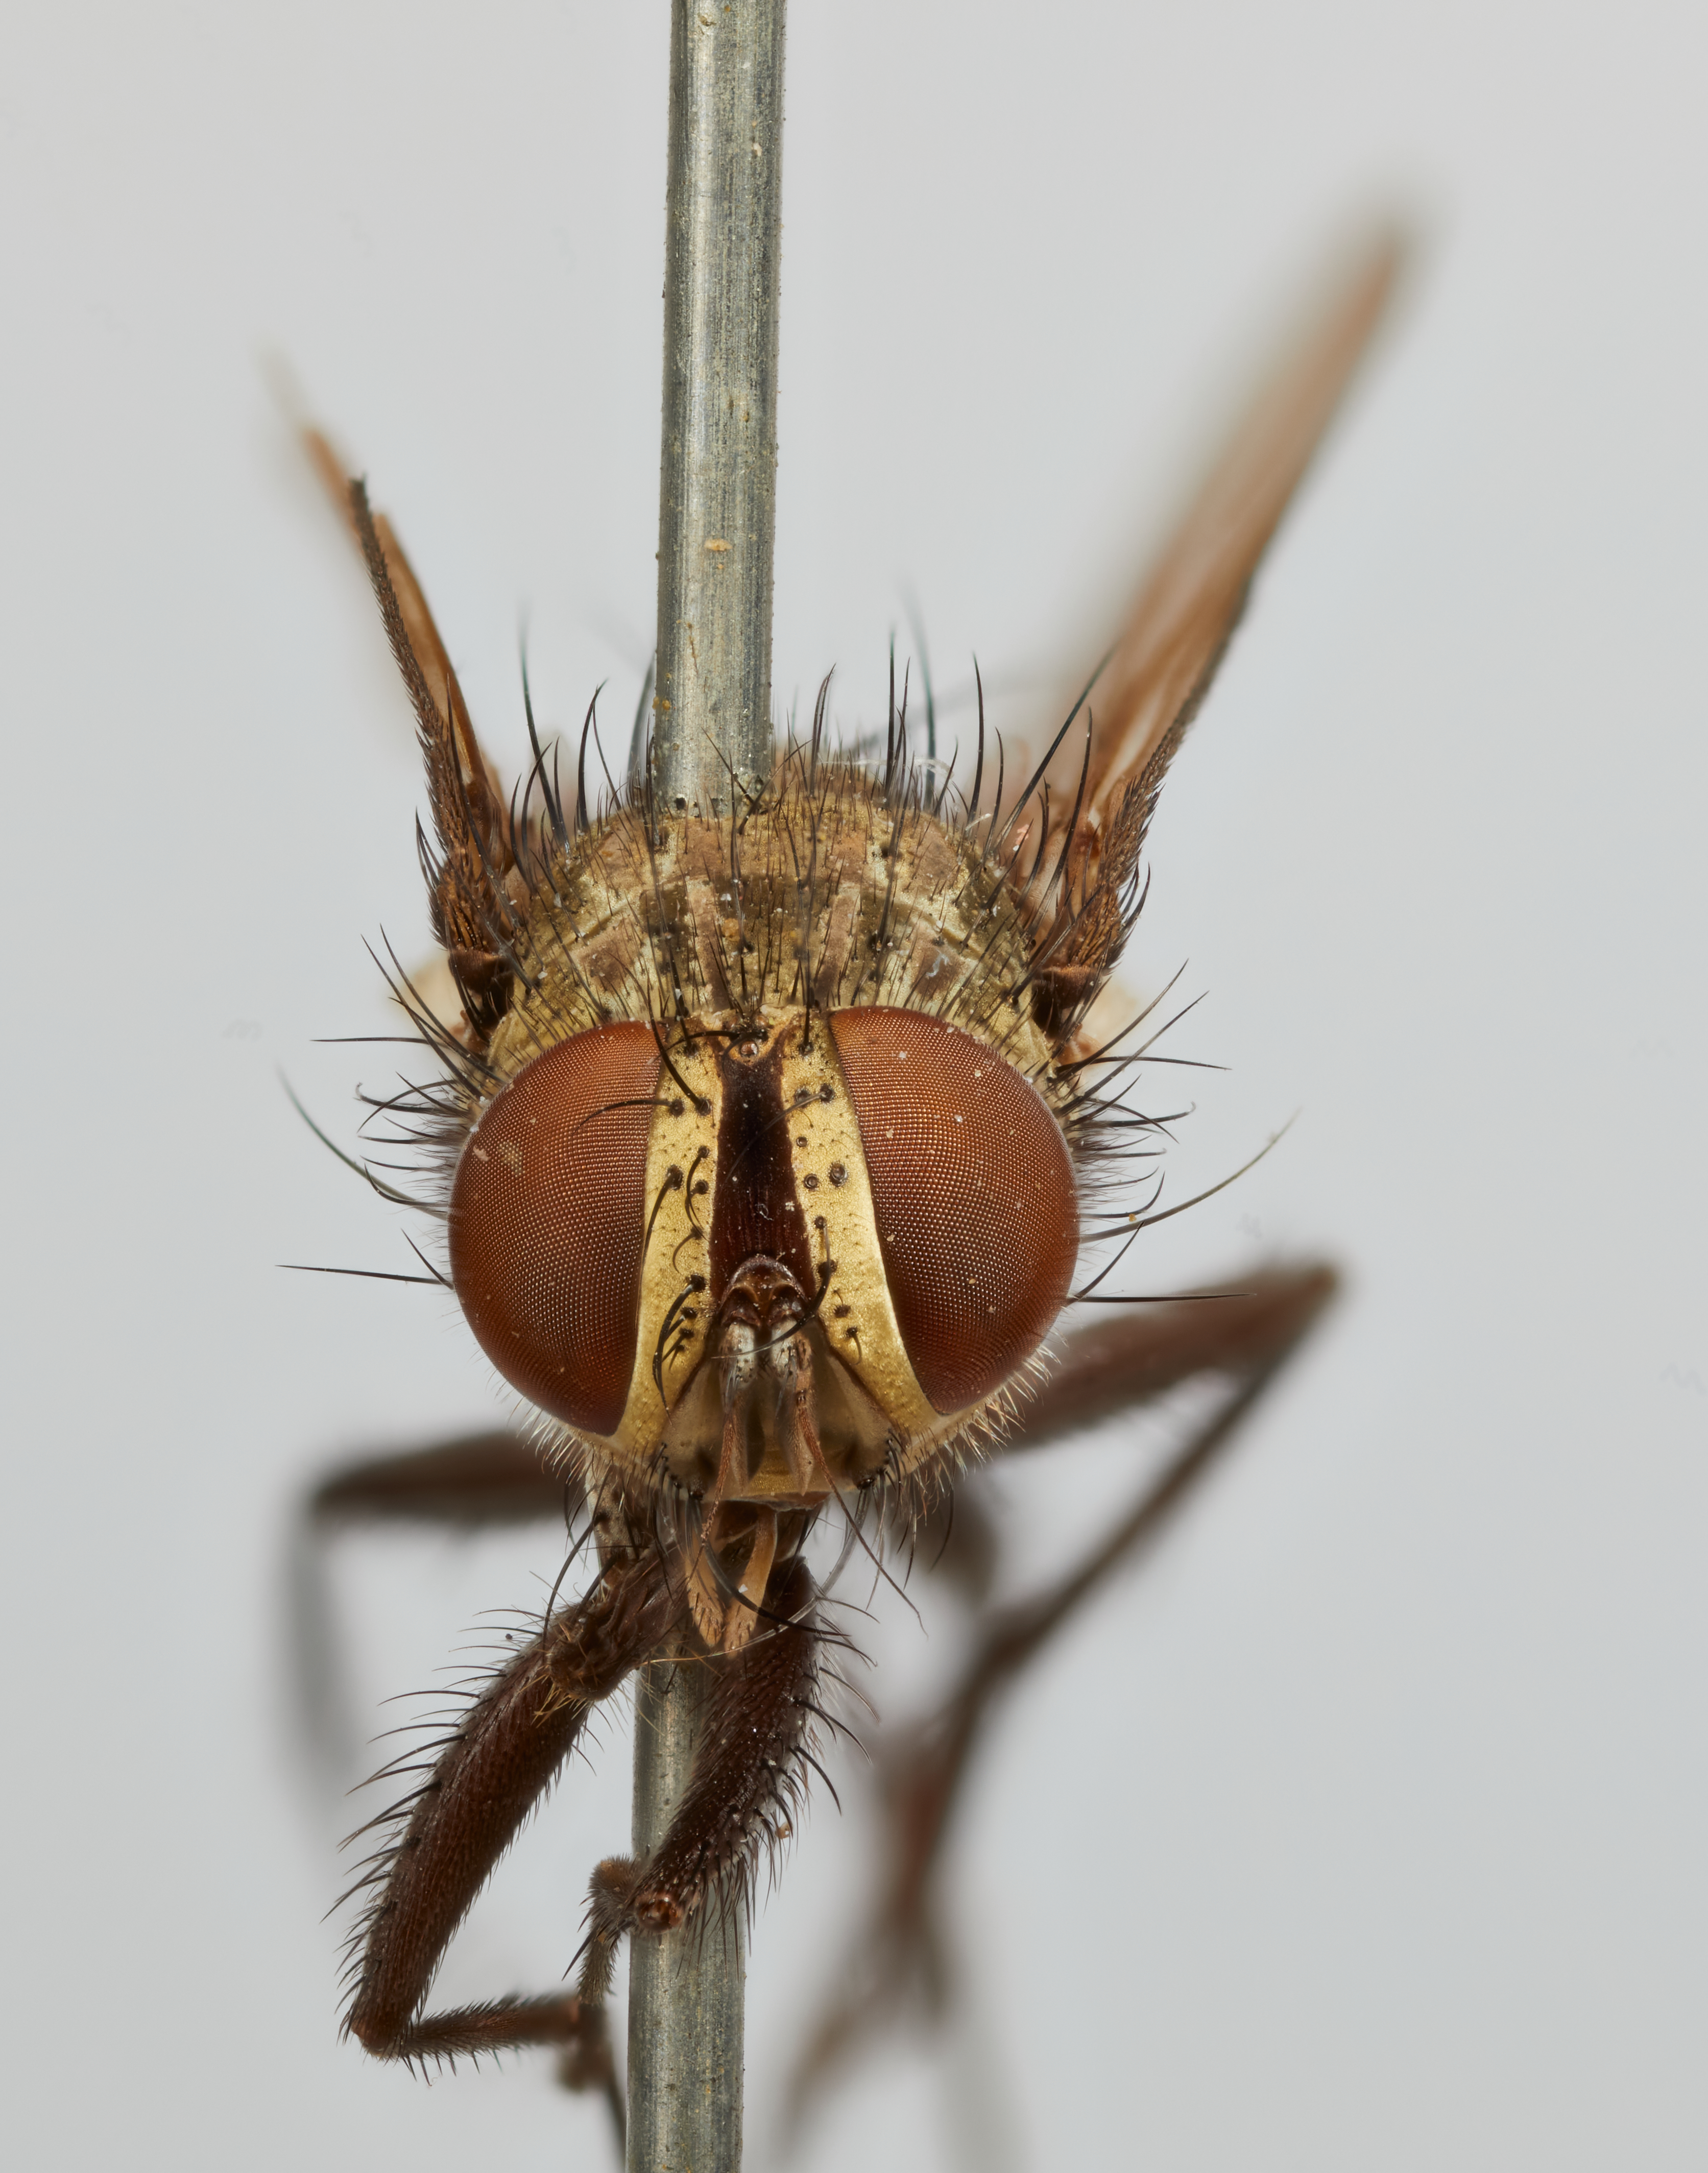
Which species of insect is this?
Jicaltepecia rafaela
